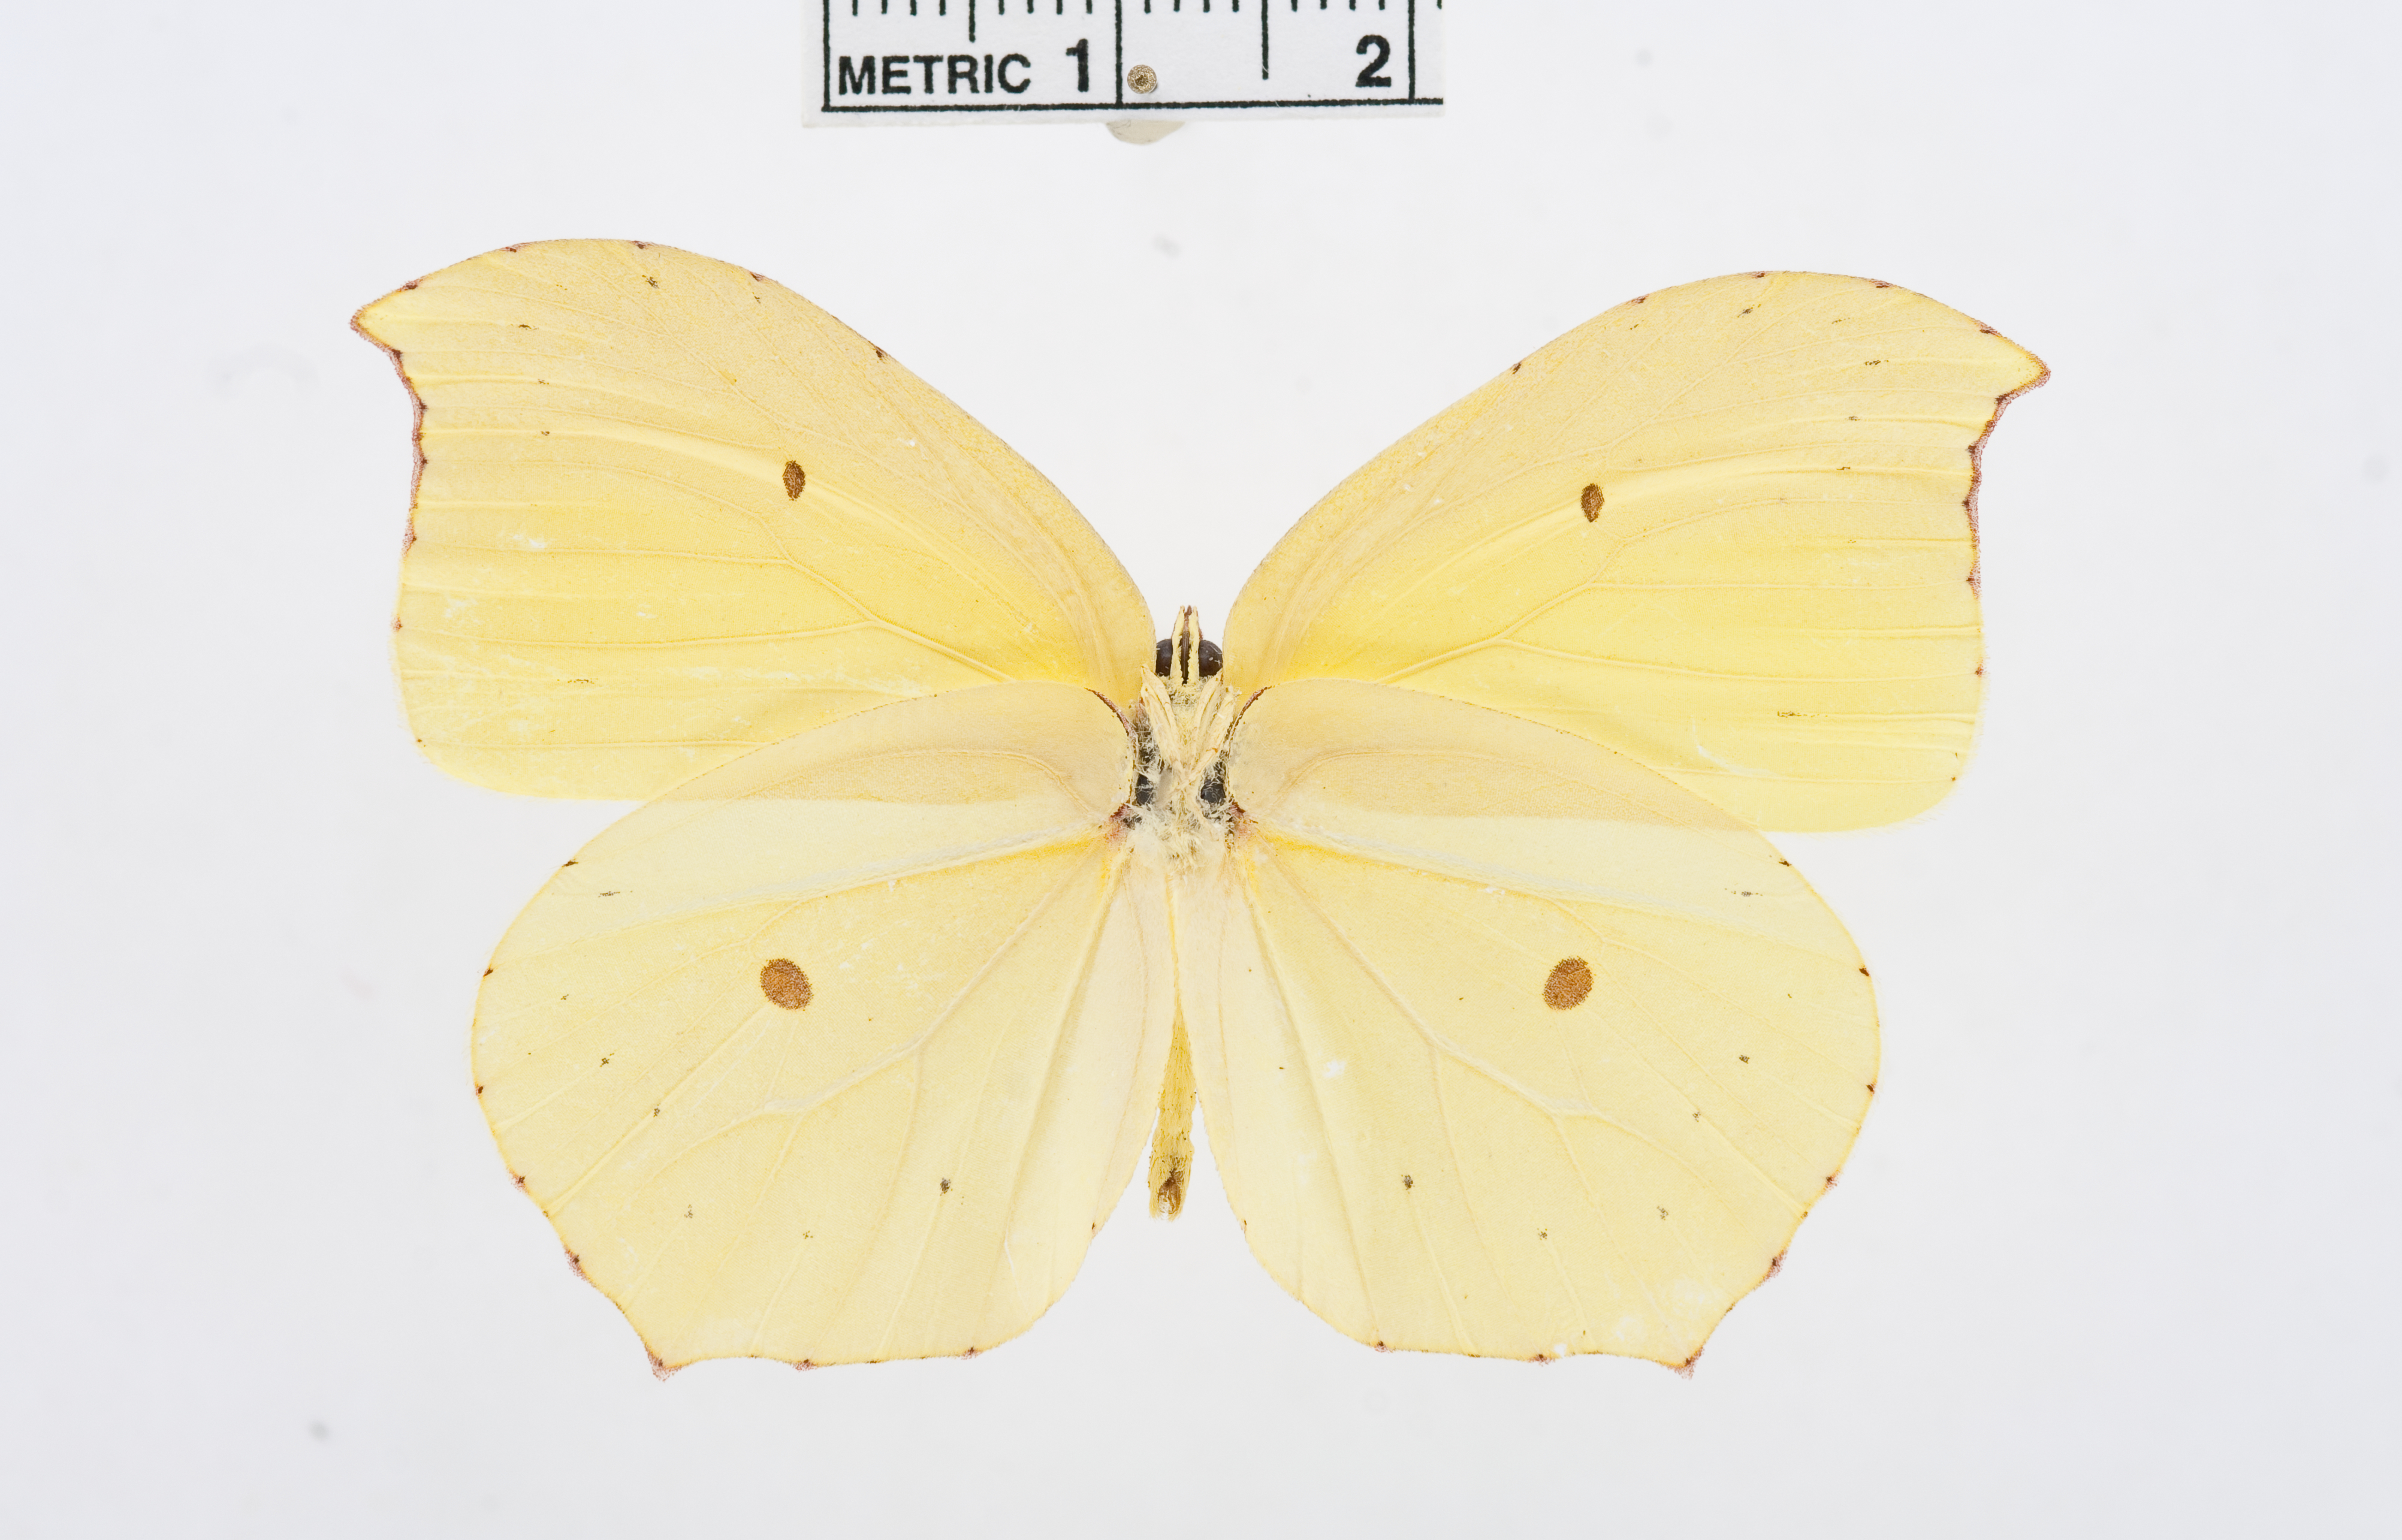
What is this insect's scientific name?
Gonepteryx burmensis
